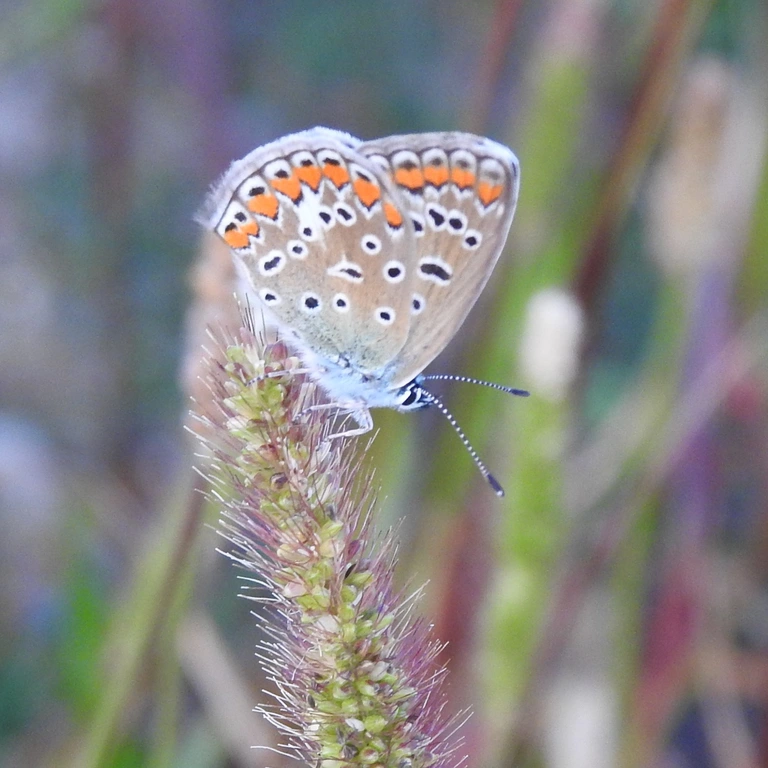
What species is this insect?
Polyommatus icarus
